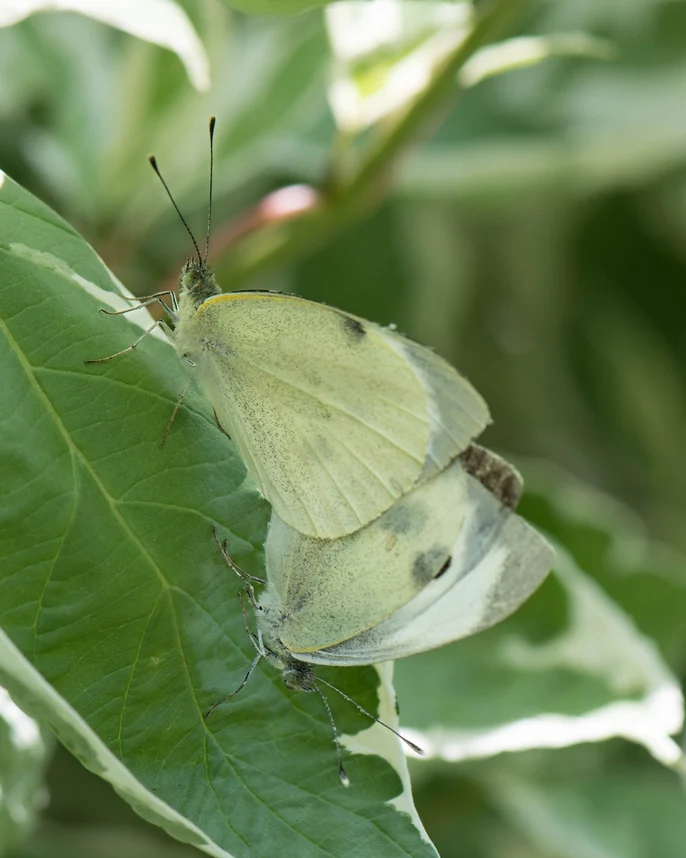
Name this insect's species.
Pieris brassicae
